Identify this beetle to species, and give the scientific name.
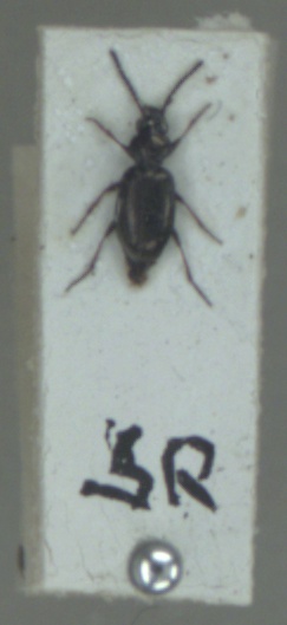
Bembidion lampros
